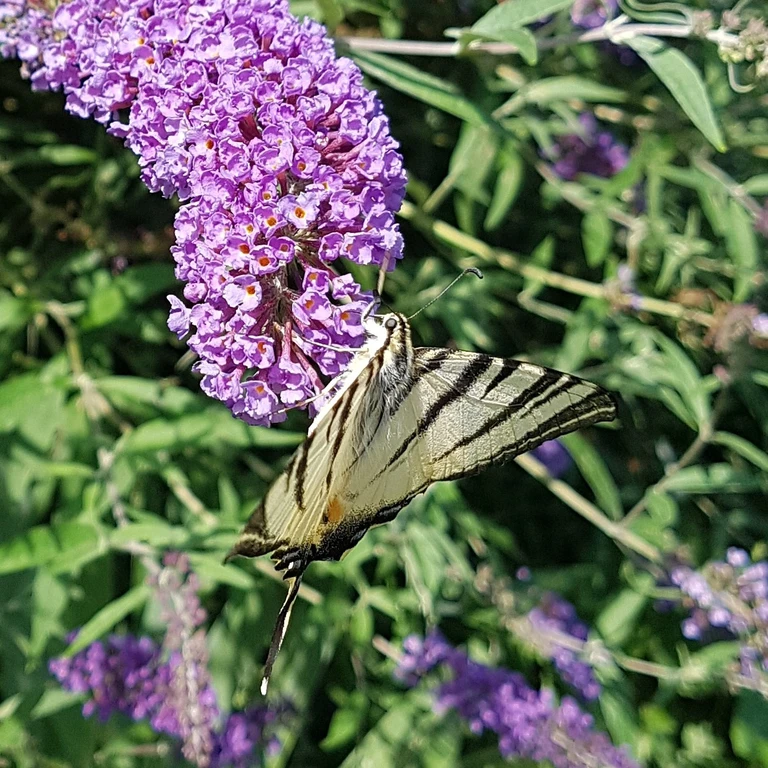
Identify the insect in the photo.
Iphiclides podalirius
